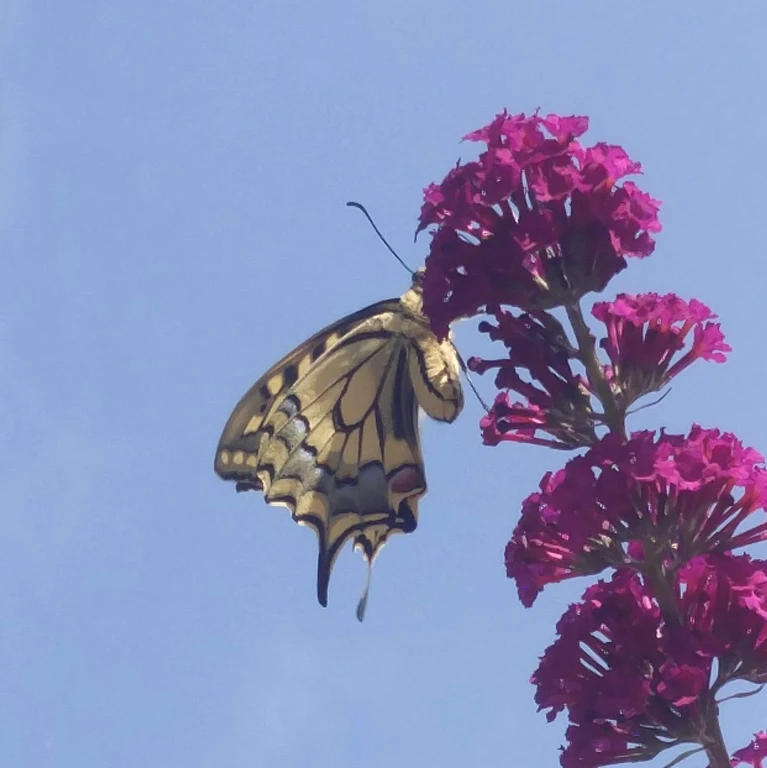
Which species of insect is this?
Papilio machaon
